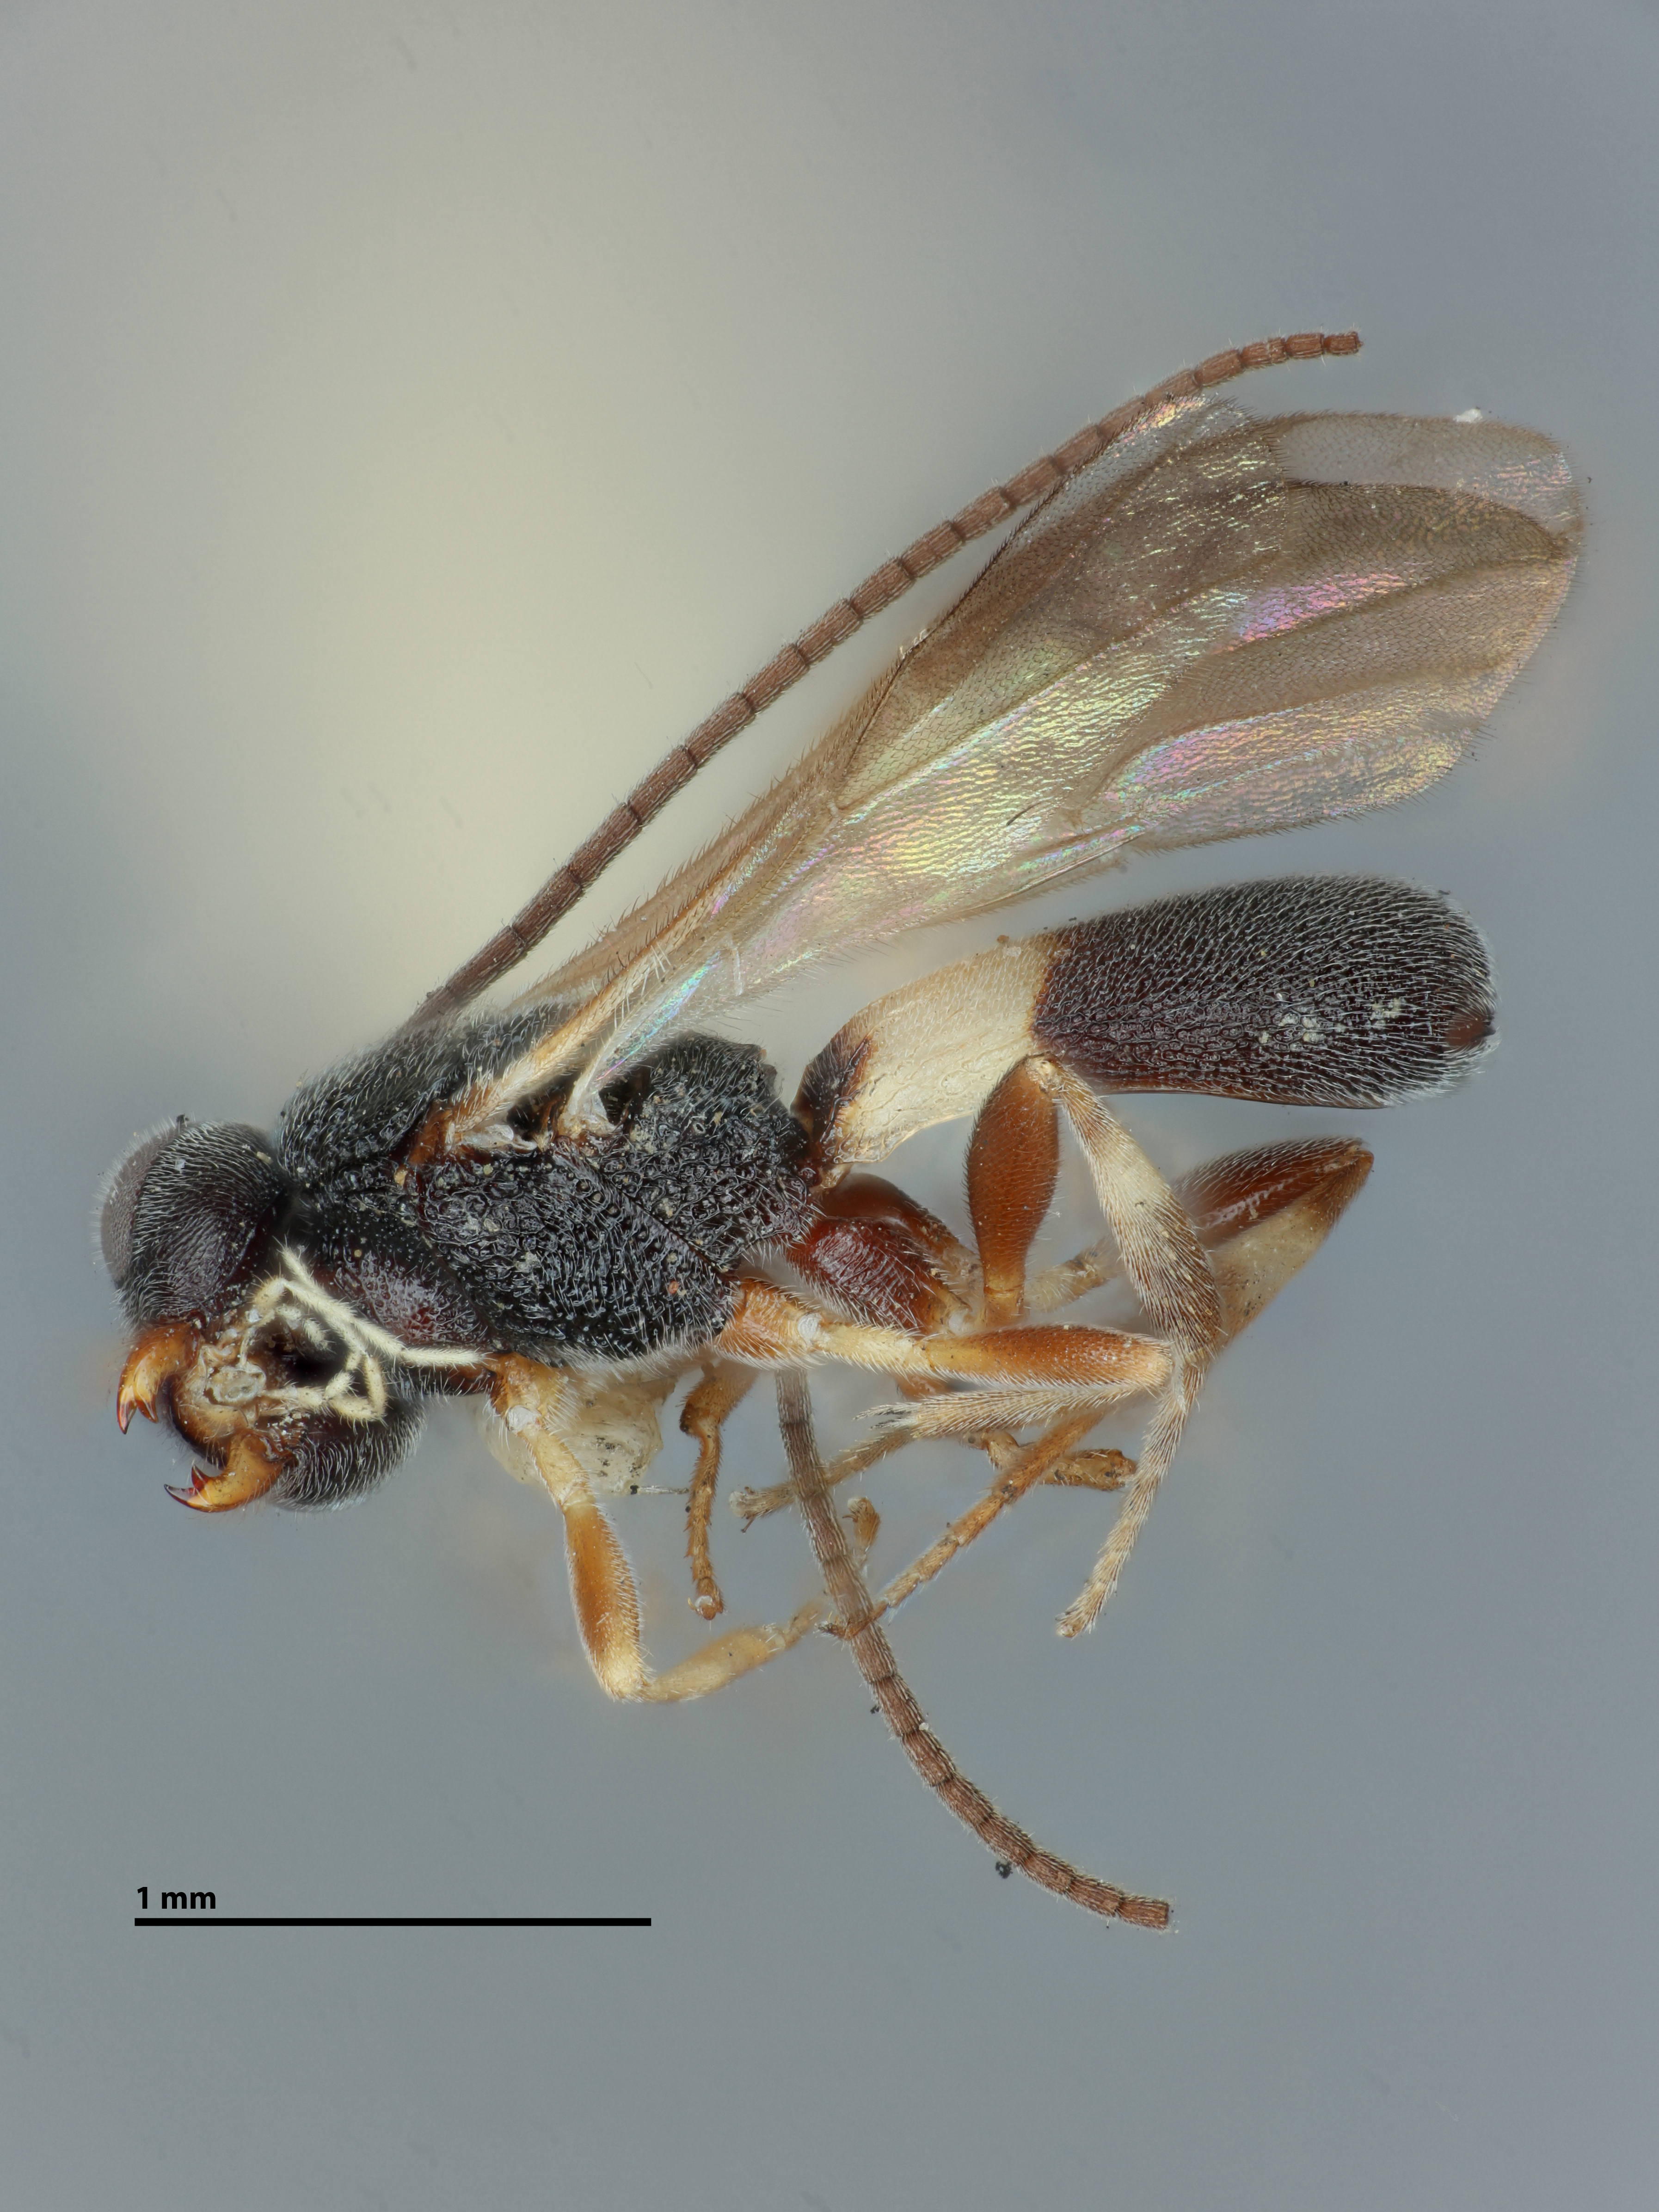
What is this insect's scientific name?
Chelonus albicinctus
